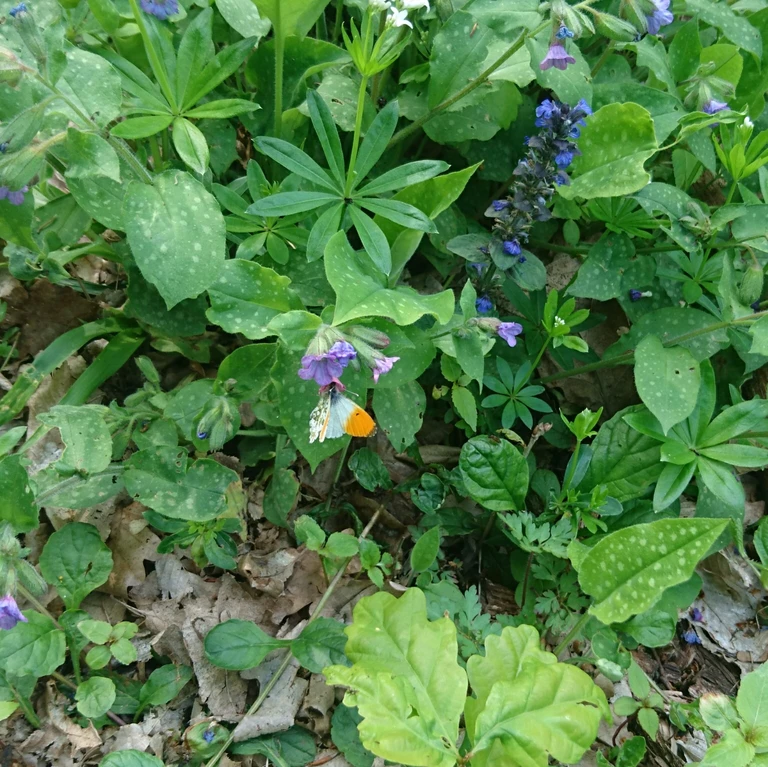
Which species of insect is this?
Anthocharis cardamines
